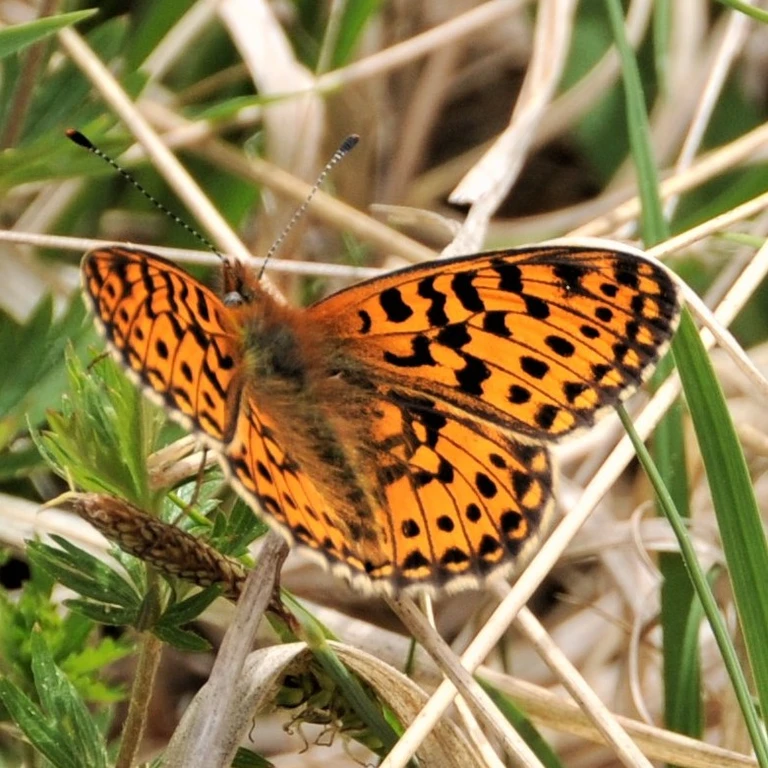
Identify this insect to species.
Boloria euphrosyne (also Clossiana euphrosyne)
